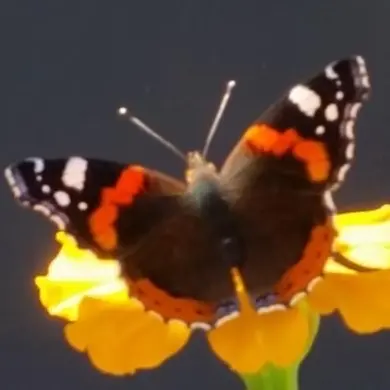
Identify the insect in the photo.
Vanessa atalanta
